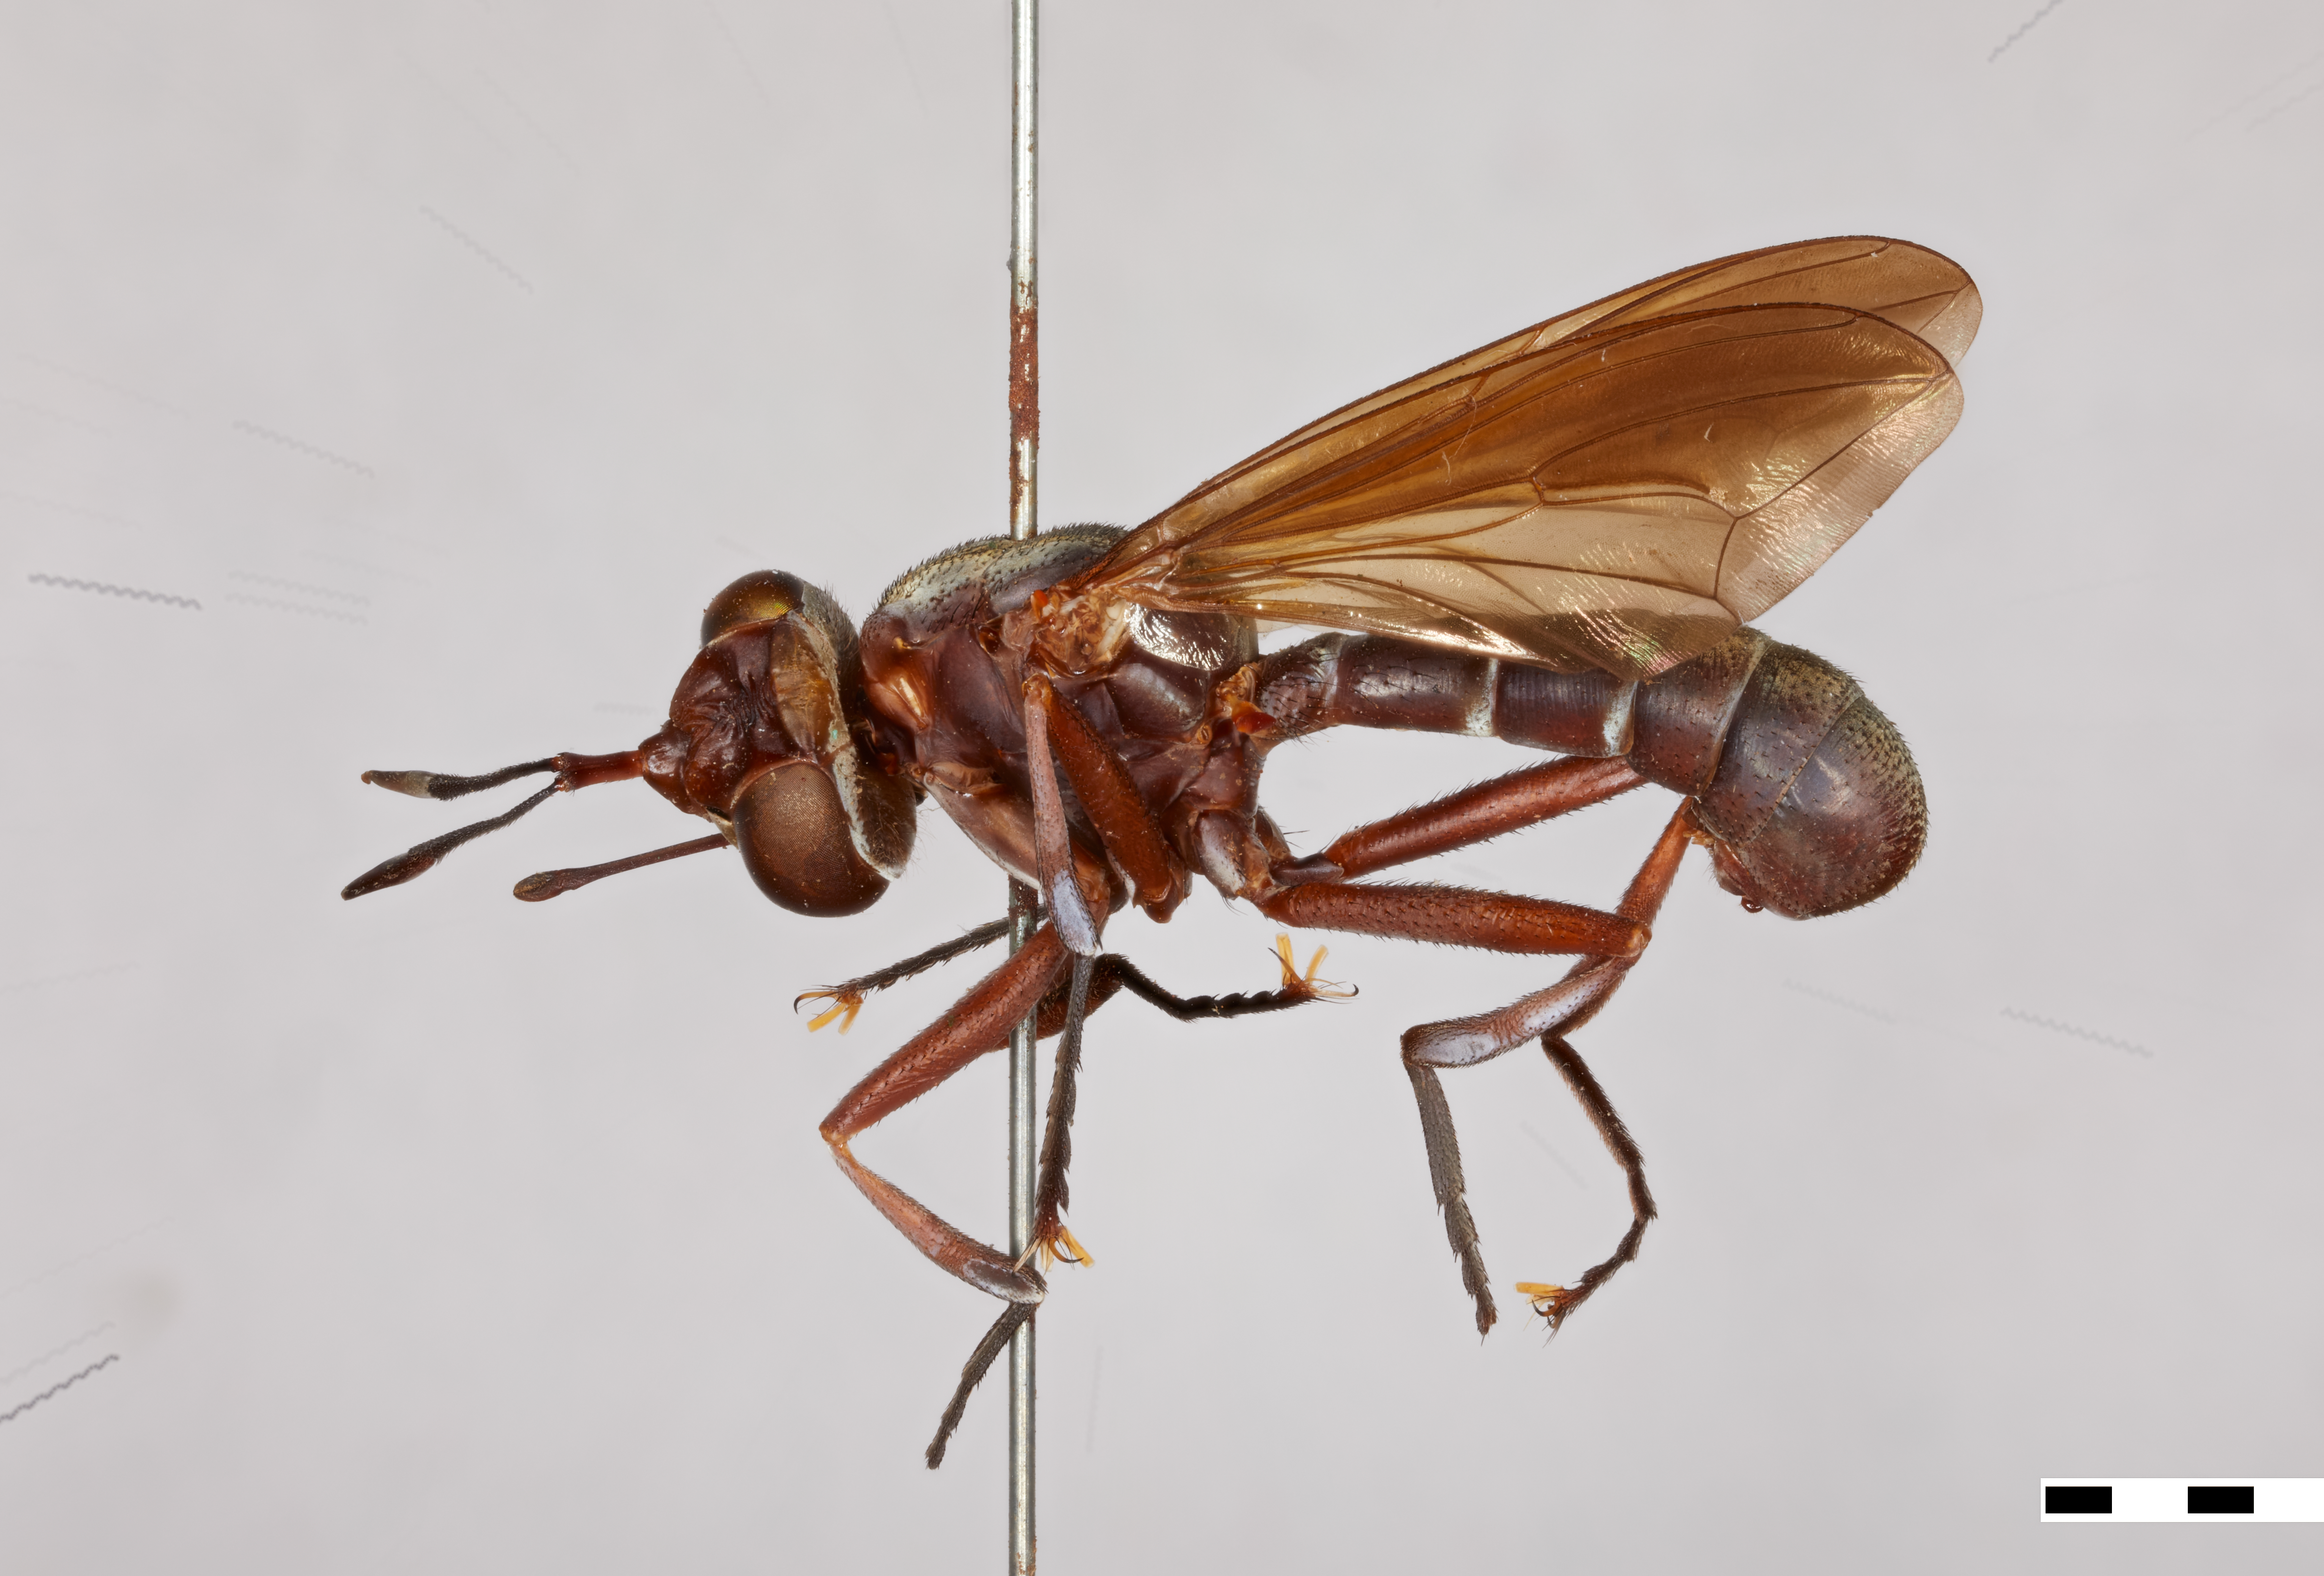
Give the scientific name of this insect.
Conops nigeriensis
